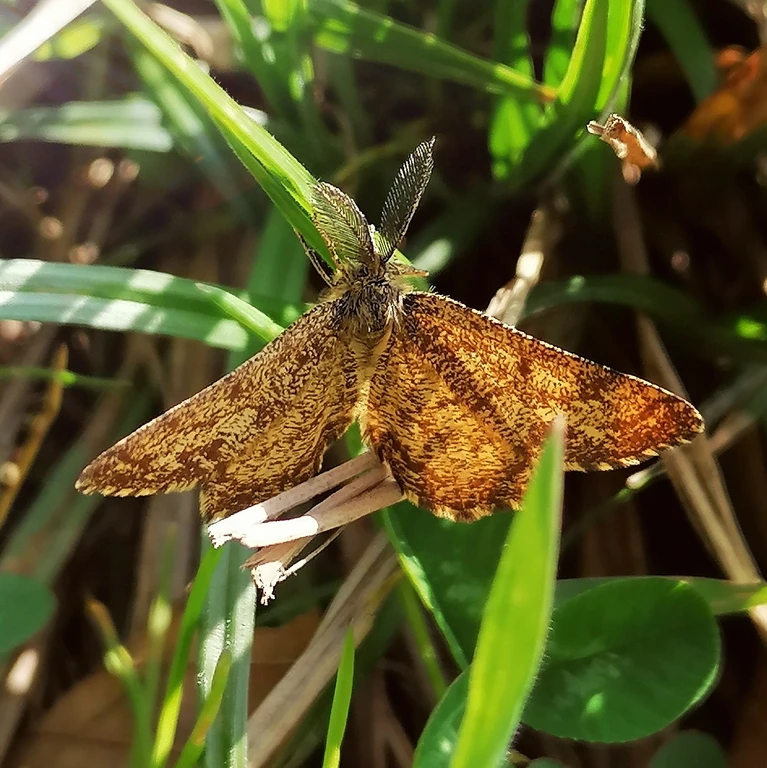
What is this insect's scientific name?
Ematurga atomaria
